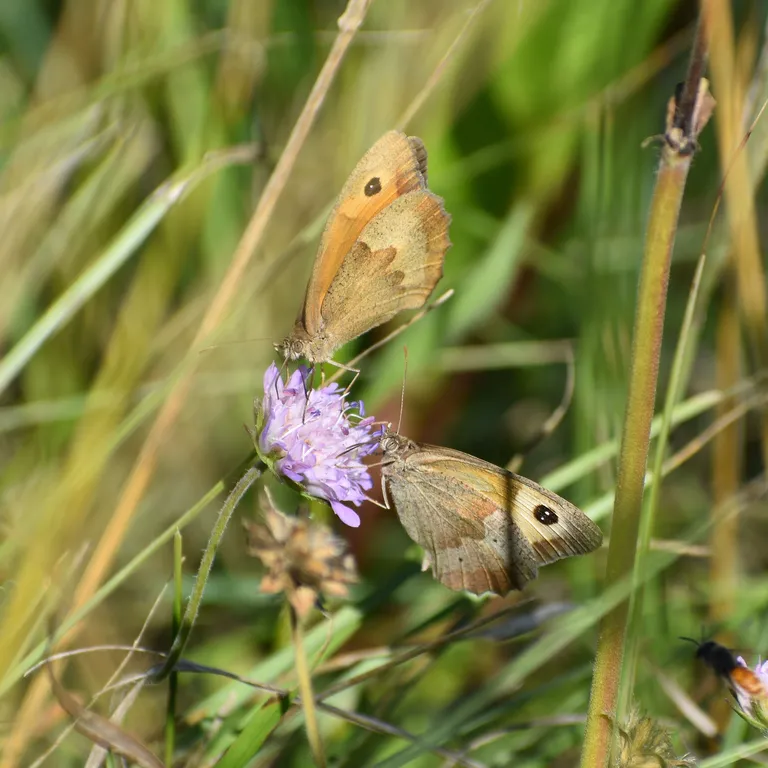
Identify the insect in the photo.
Maniola jurtina
